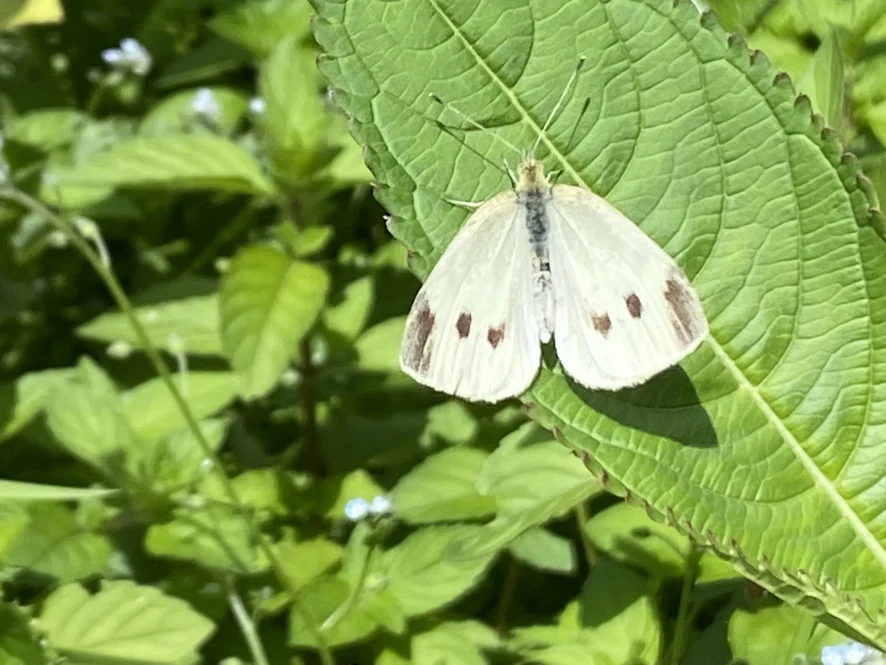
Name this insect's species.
Pieris rapae
